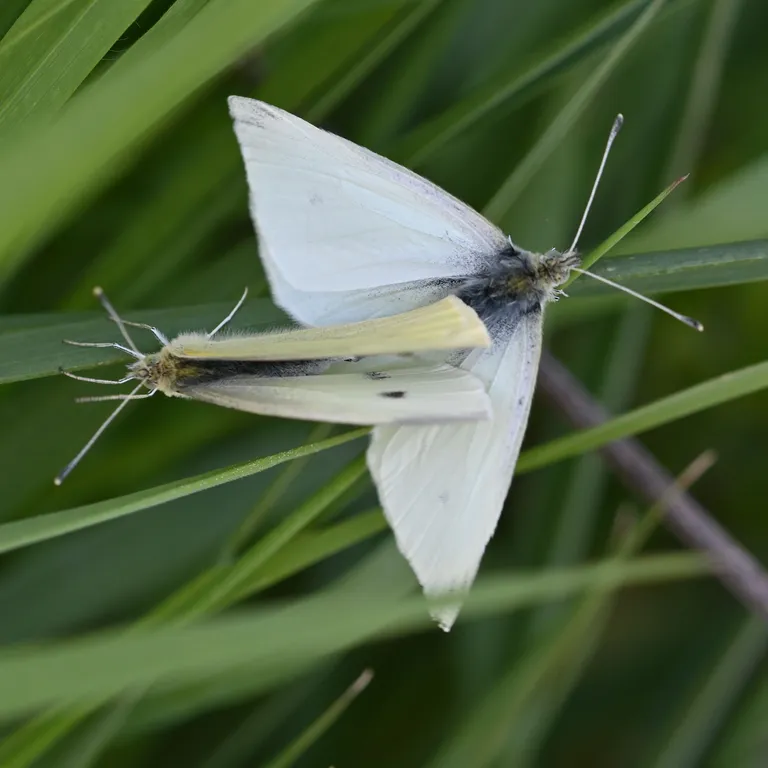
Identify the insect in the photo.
Pieris rapae
